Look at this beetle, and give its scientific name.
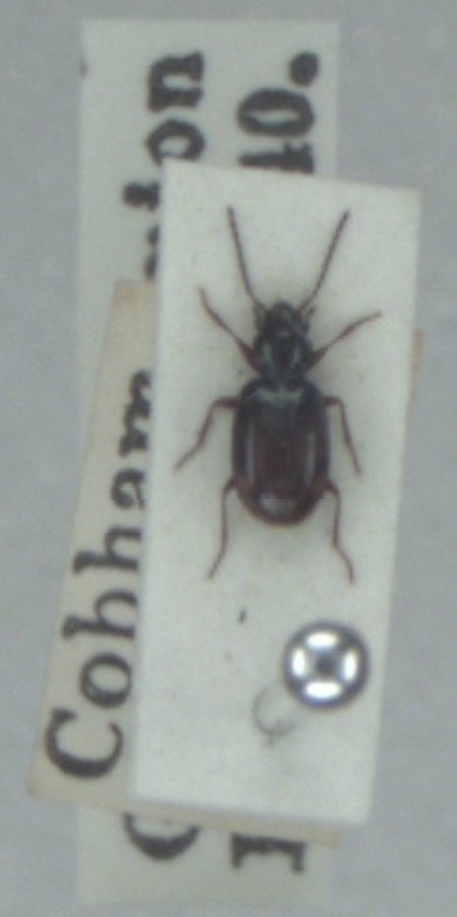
Bembidion doris
